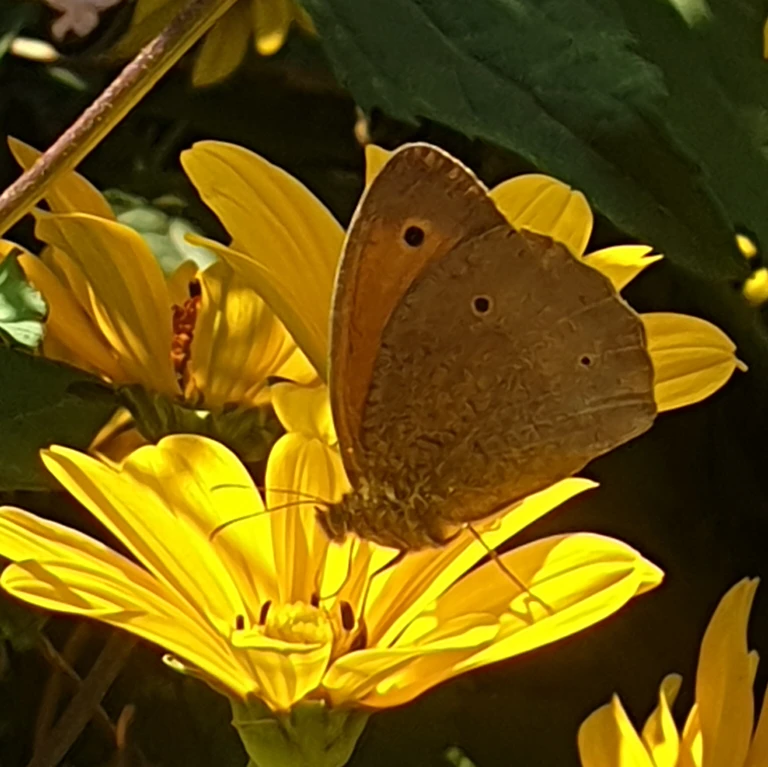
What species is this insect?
Maniola jurtina
